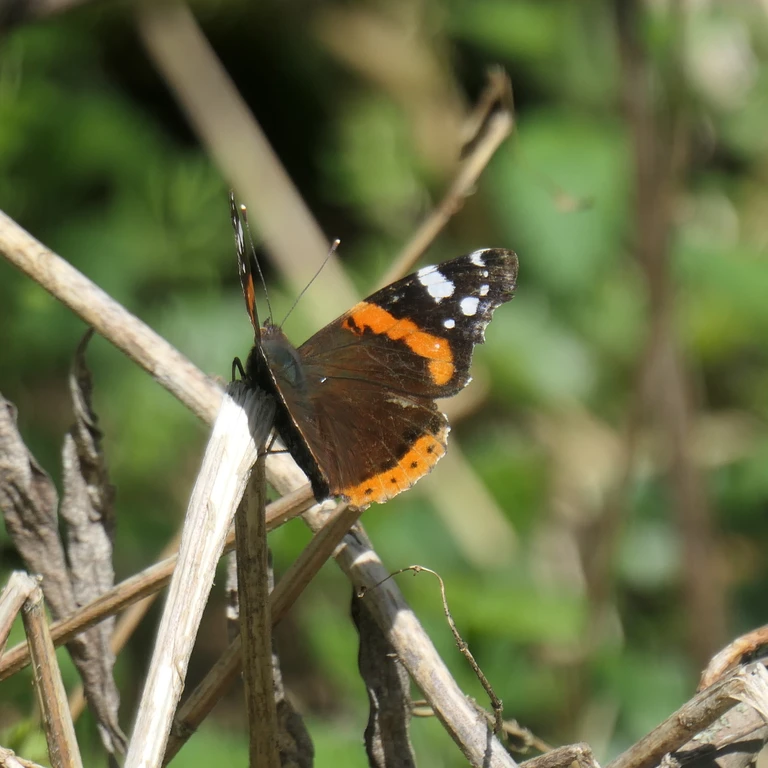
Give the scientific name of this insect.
Vanessa atalanta
